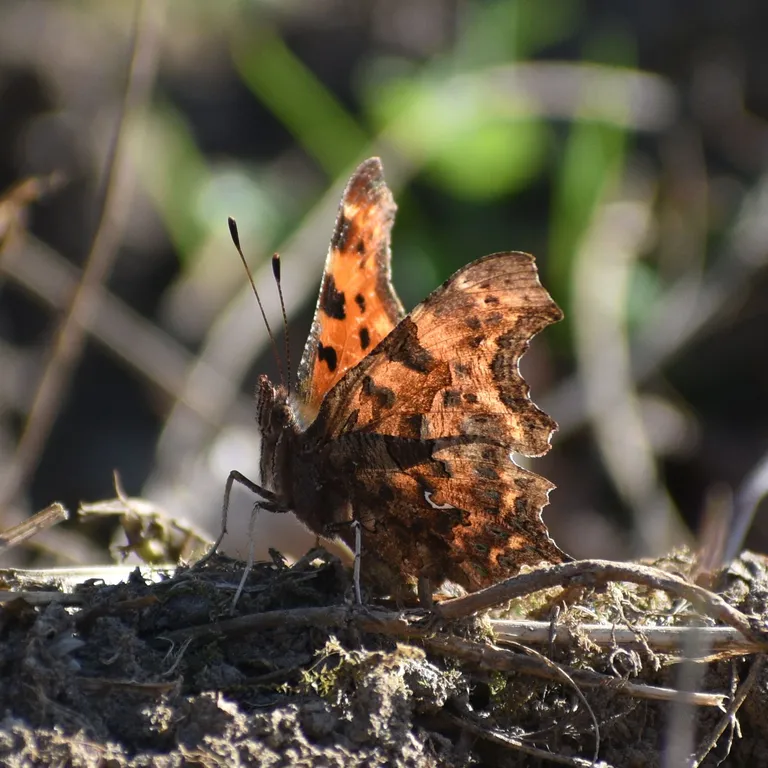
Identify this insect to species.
Polygonia c-album
